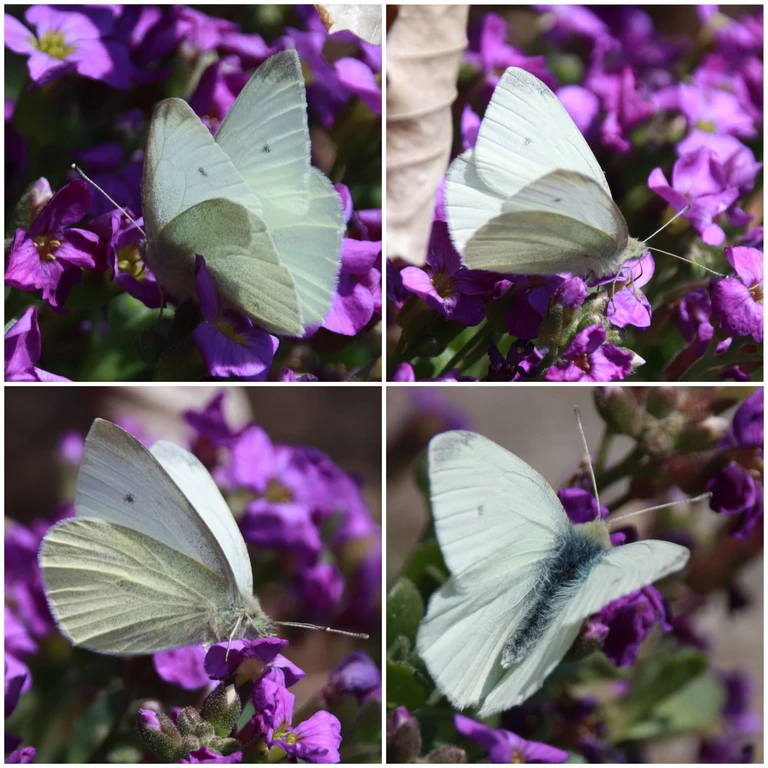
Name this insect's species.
Pieris rapae
